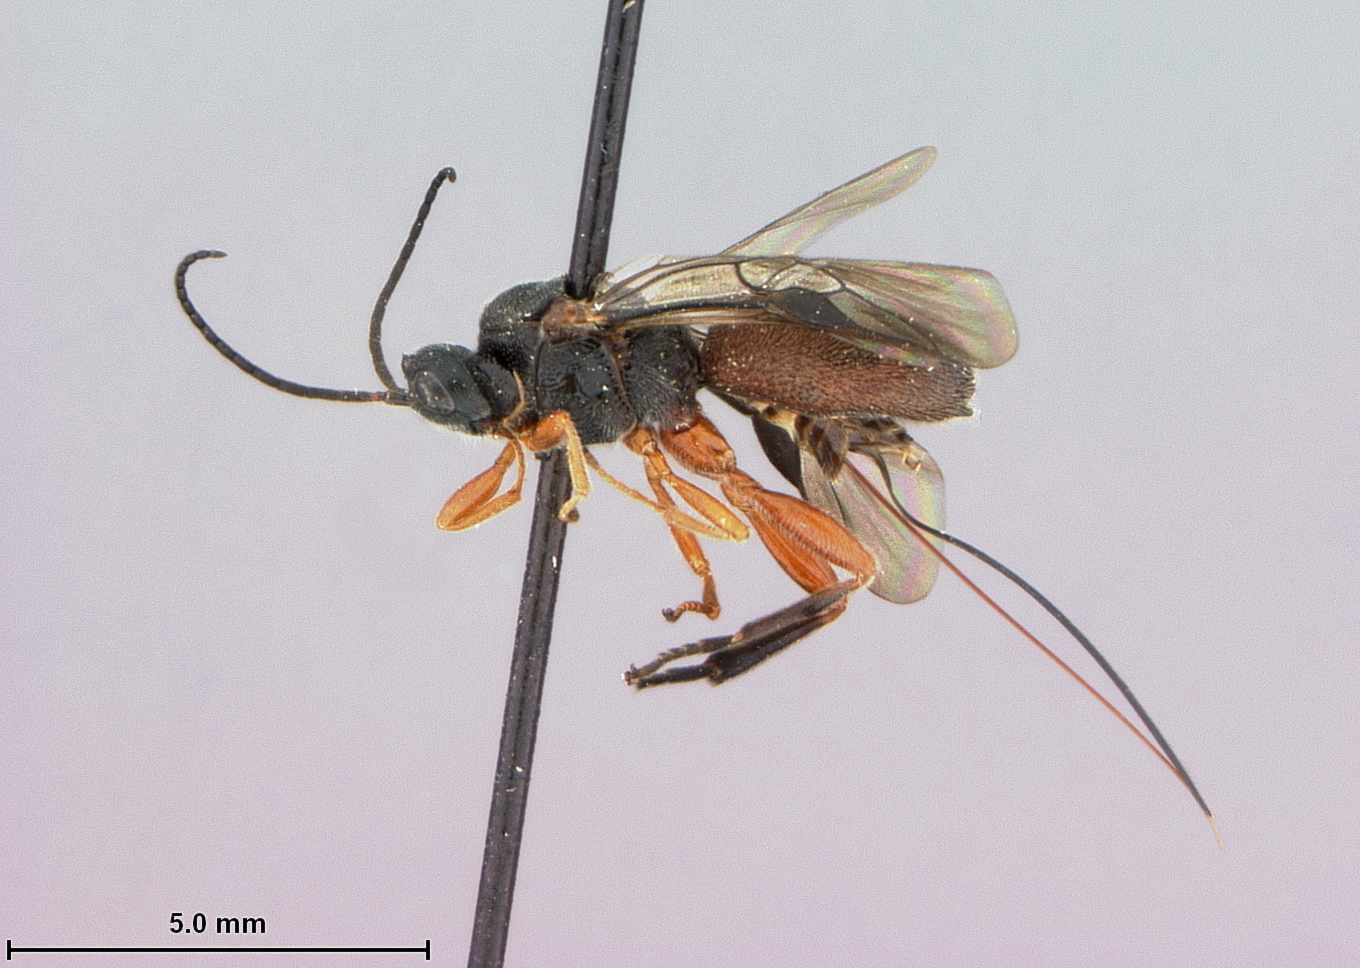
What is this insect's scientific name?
Urosigalphus floridaensis
